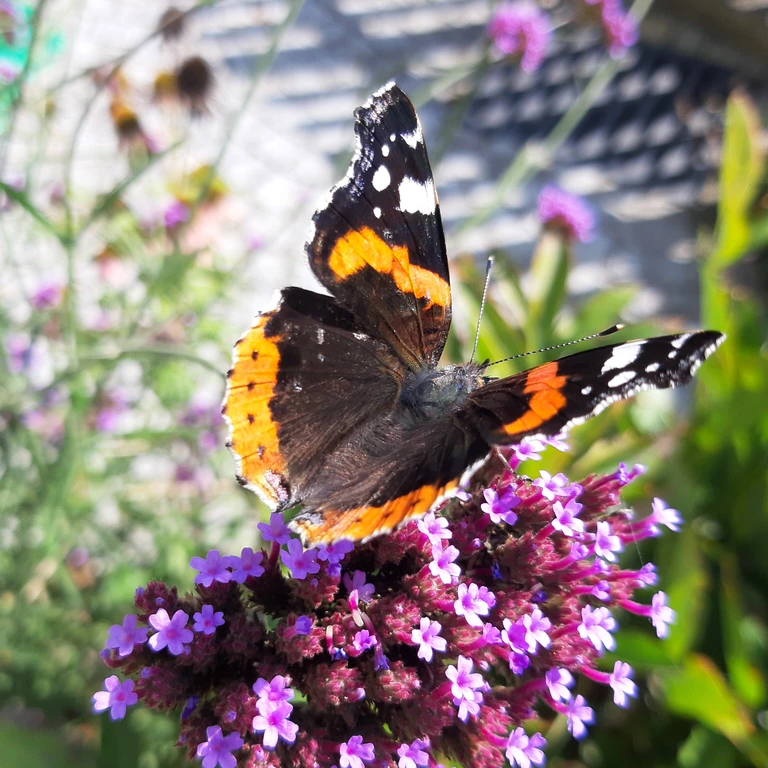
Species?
Vanessa atalanta
